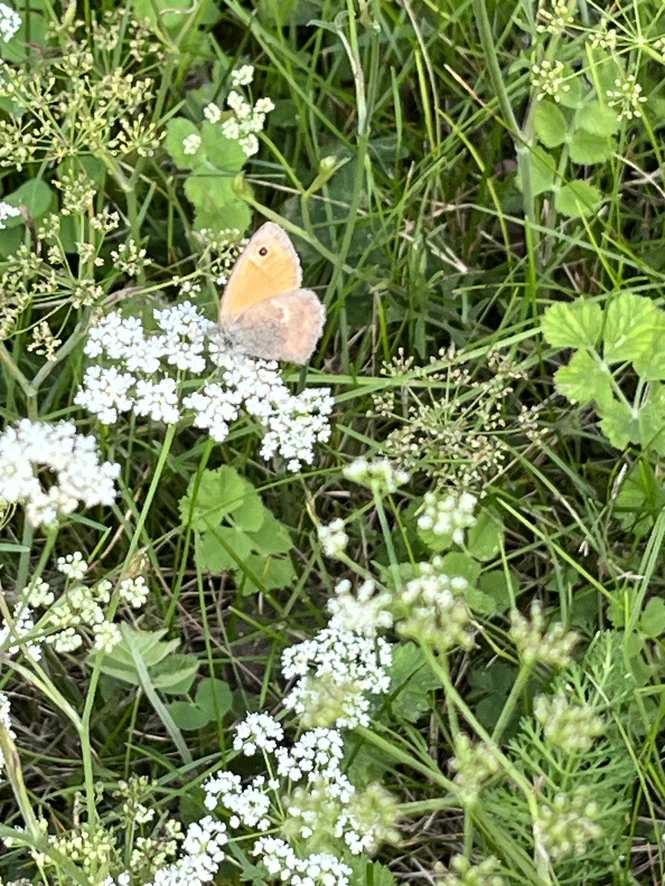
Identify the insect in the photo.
Coenonympha pamphilus
